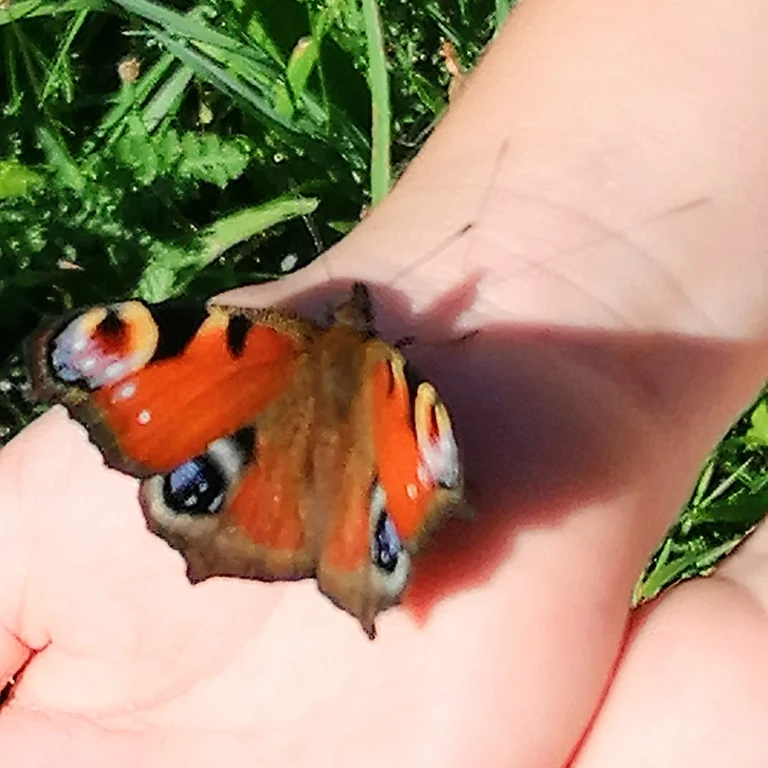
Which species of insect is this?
Aglais io
